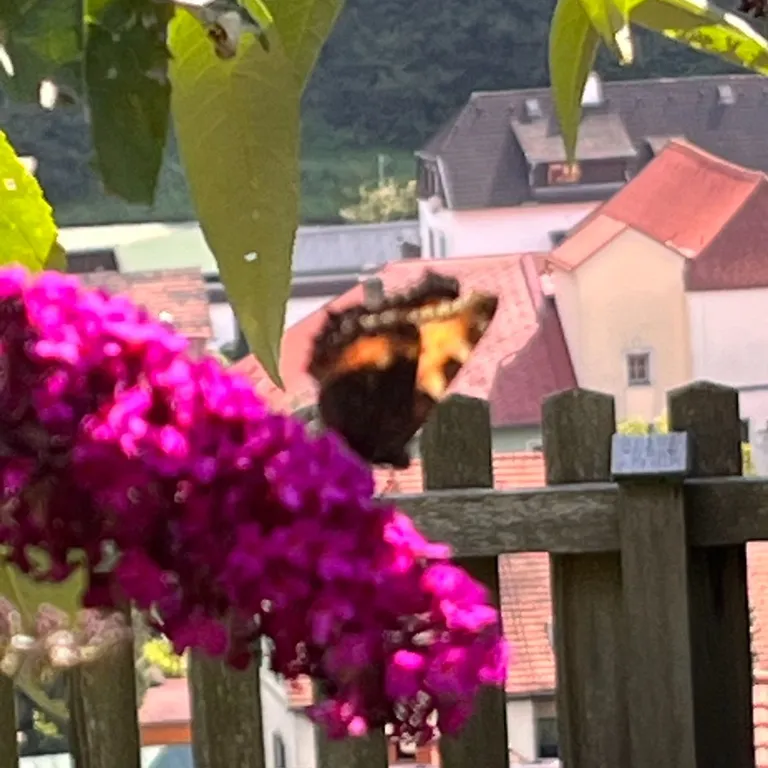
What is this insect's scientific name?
Aglais urticae
